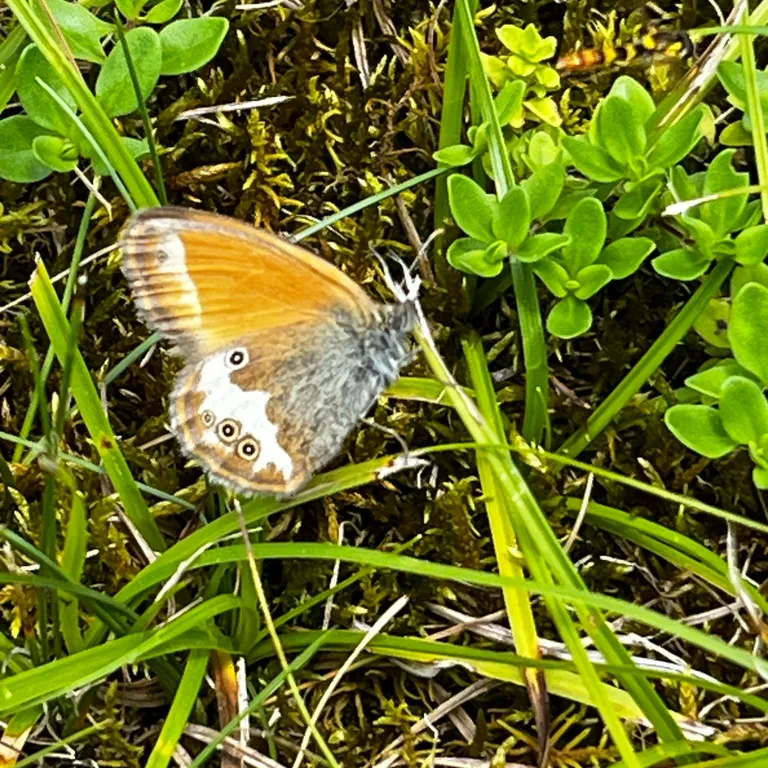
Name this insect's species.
Coenonympha arcania
